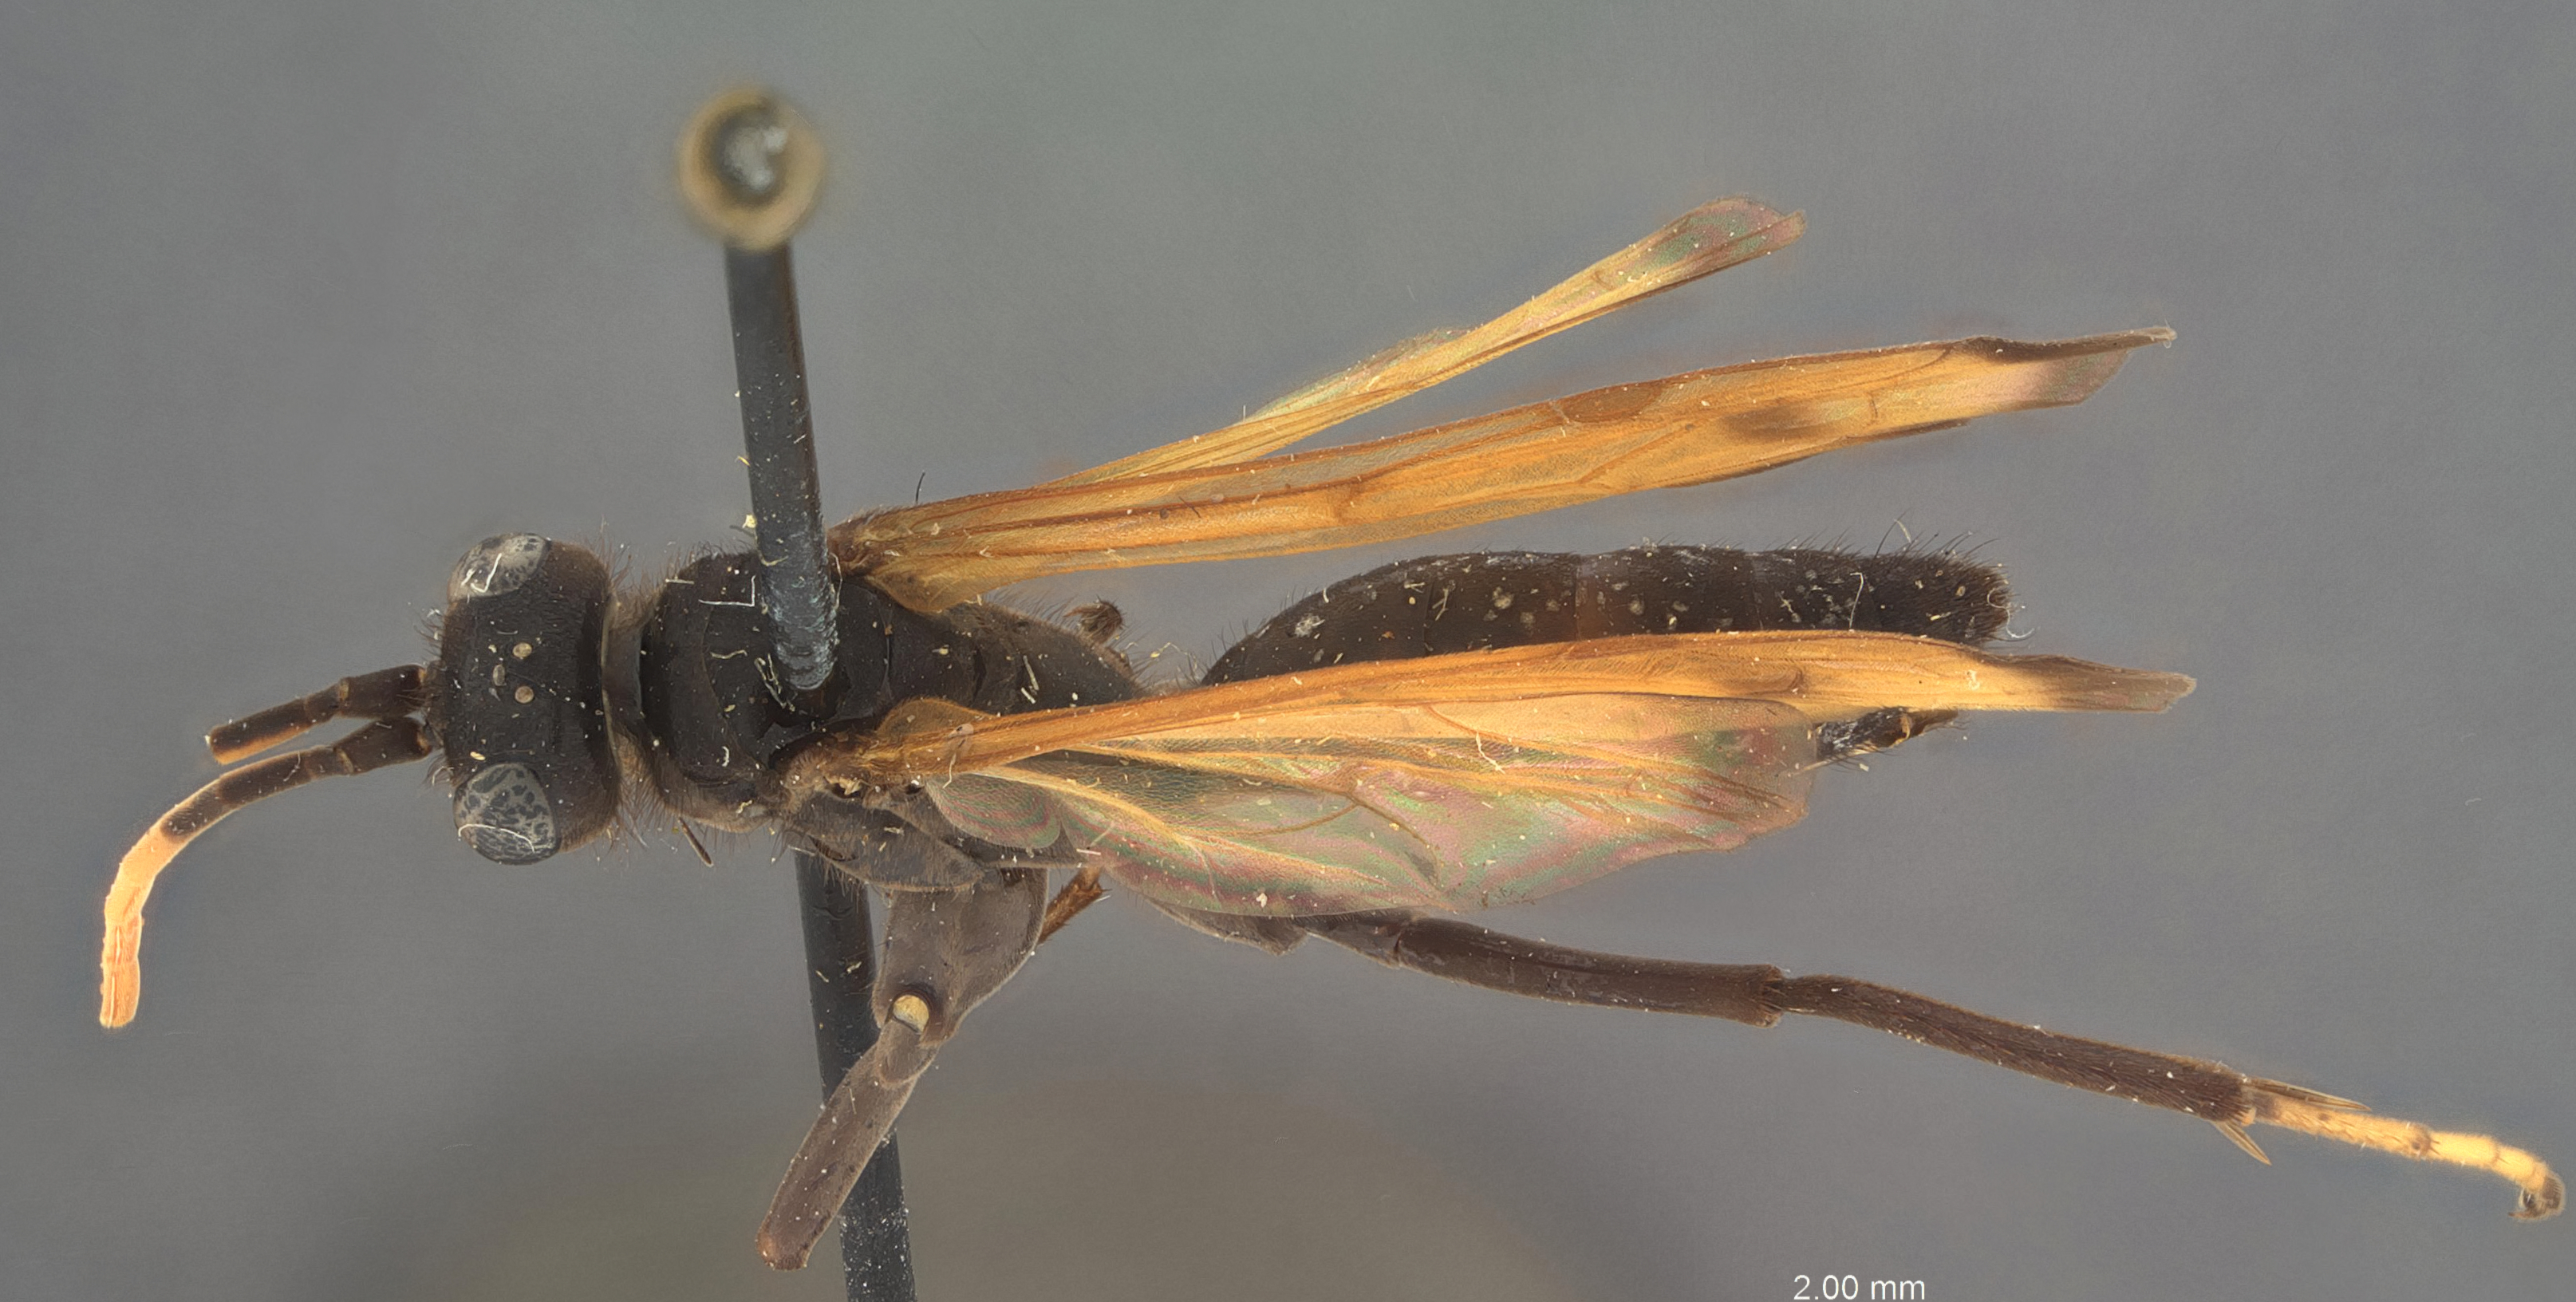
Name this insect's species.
Priocnessus kayi
